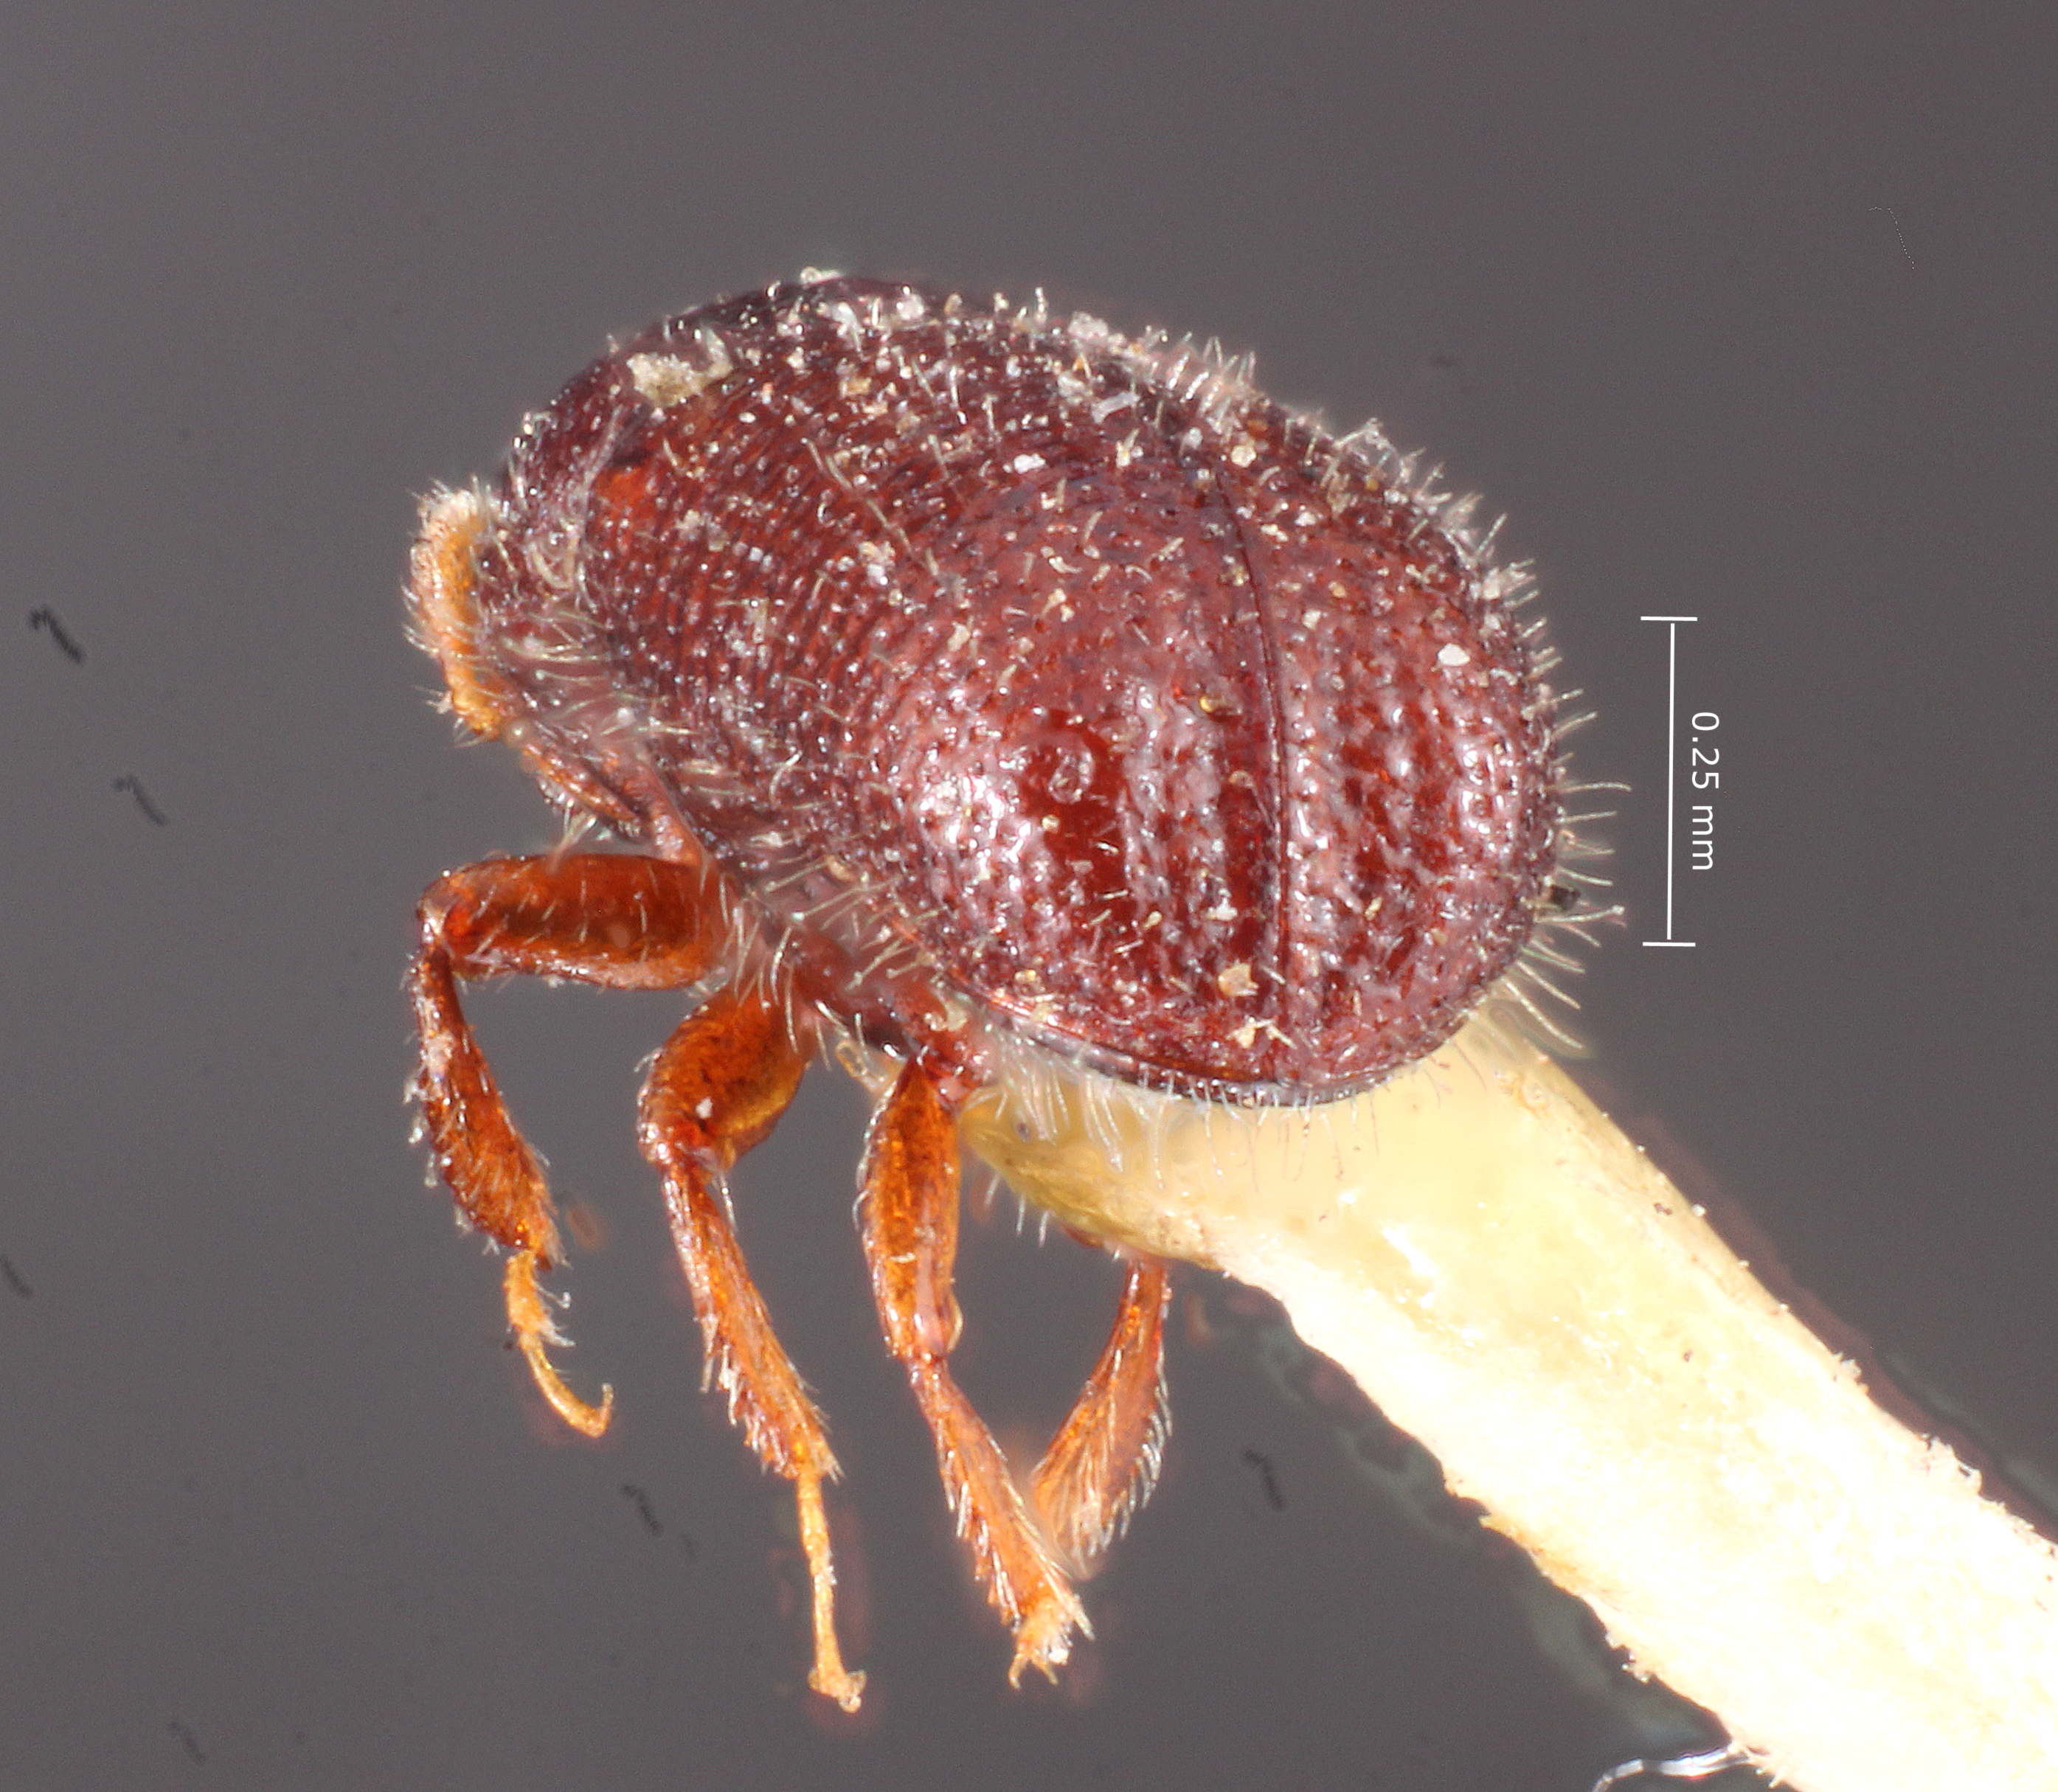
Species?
Xylocleptes anonae
